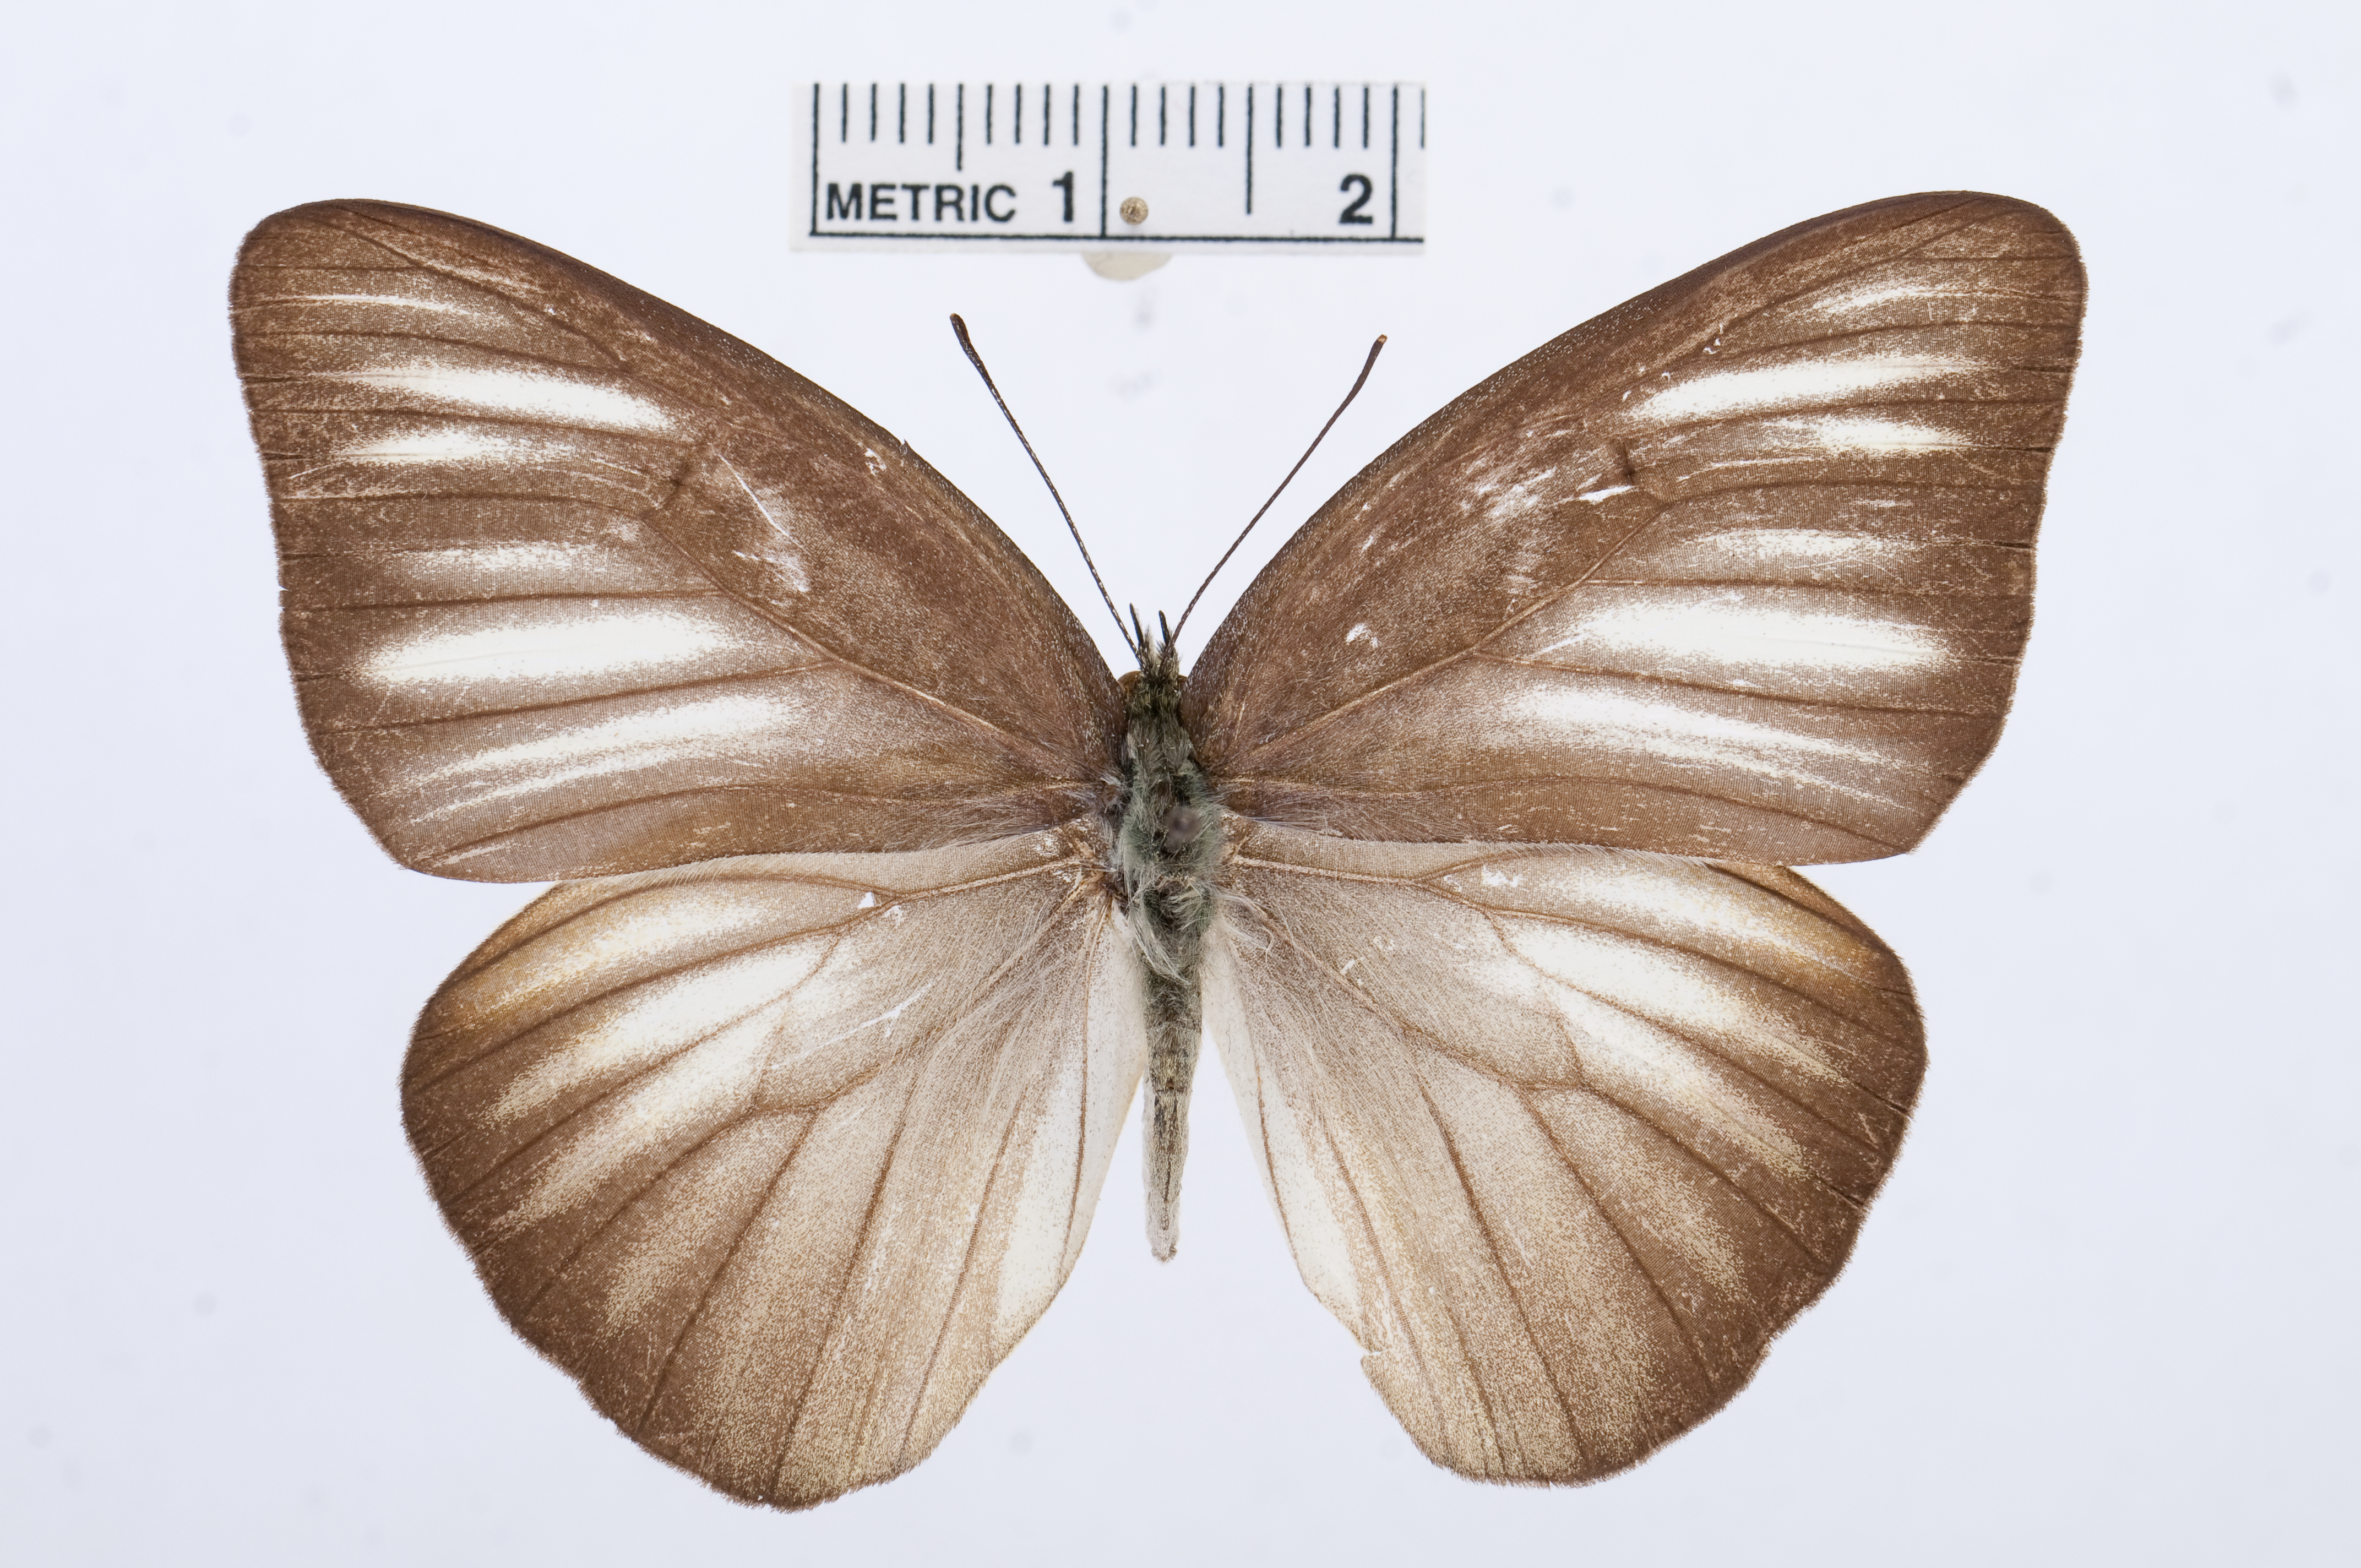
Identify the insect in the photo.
Appias lyncida
